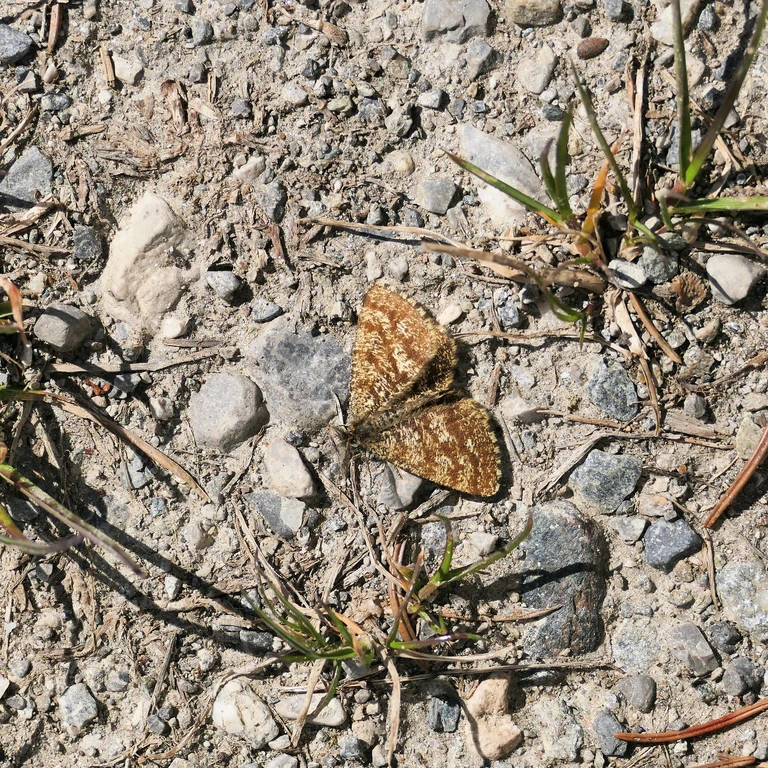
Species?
Ematurga atomaria
